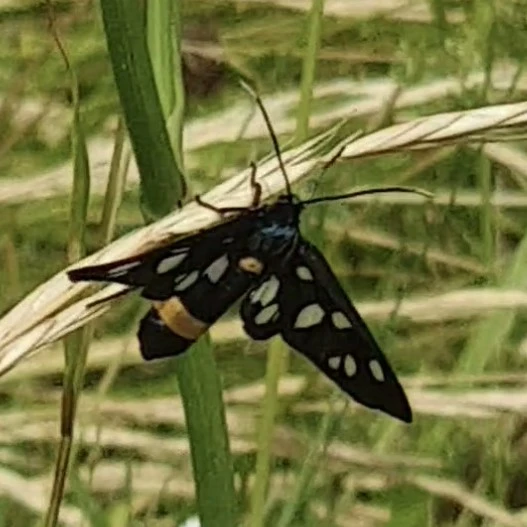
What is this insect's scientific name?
Amata phegea
